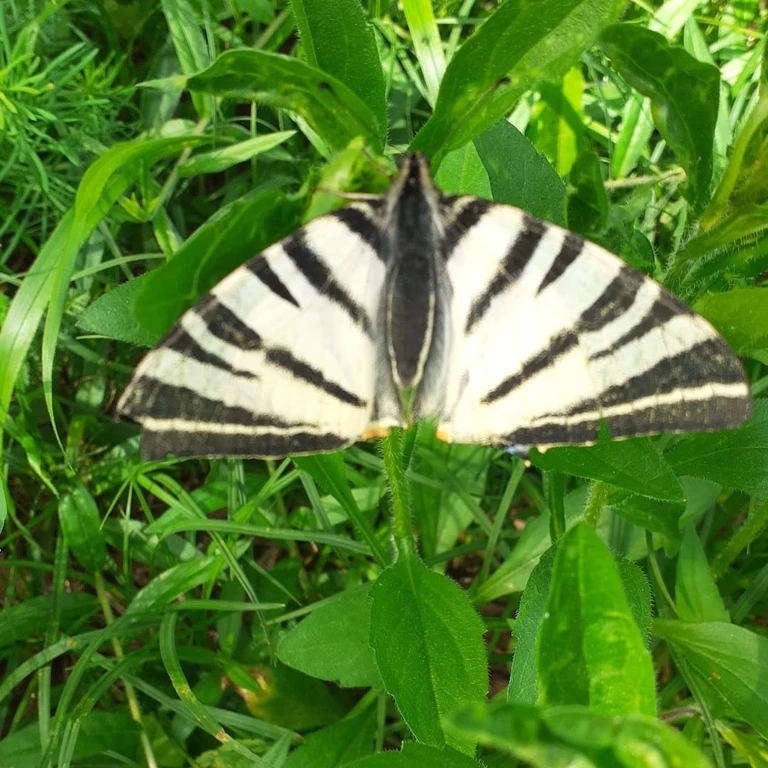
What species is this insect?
Iphiclides podalirius
